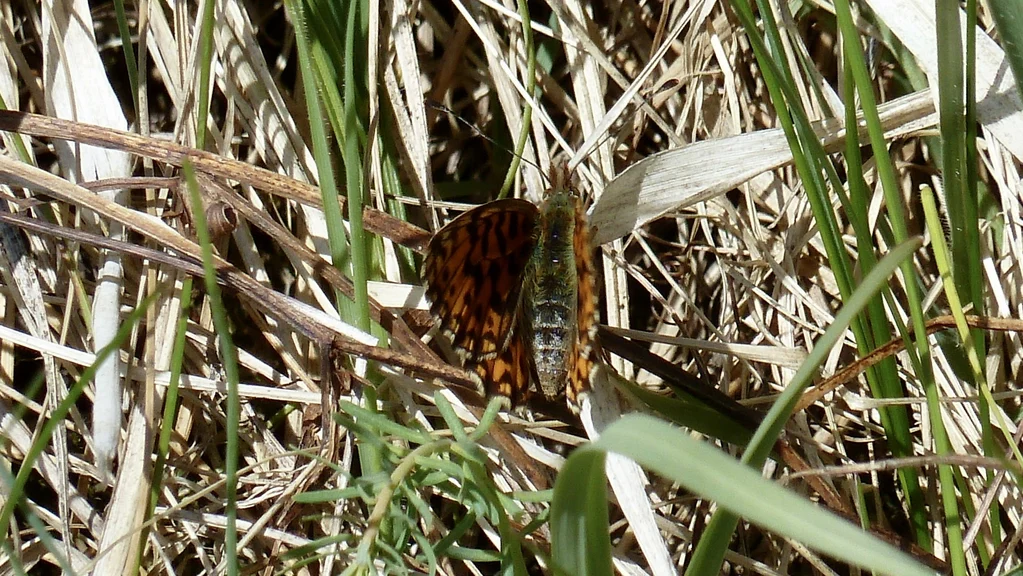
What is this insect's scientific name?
Boloria dia
